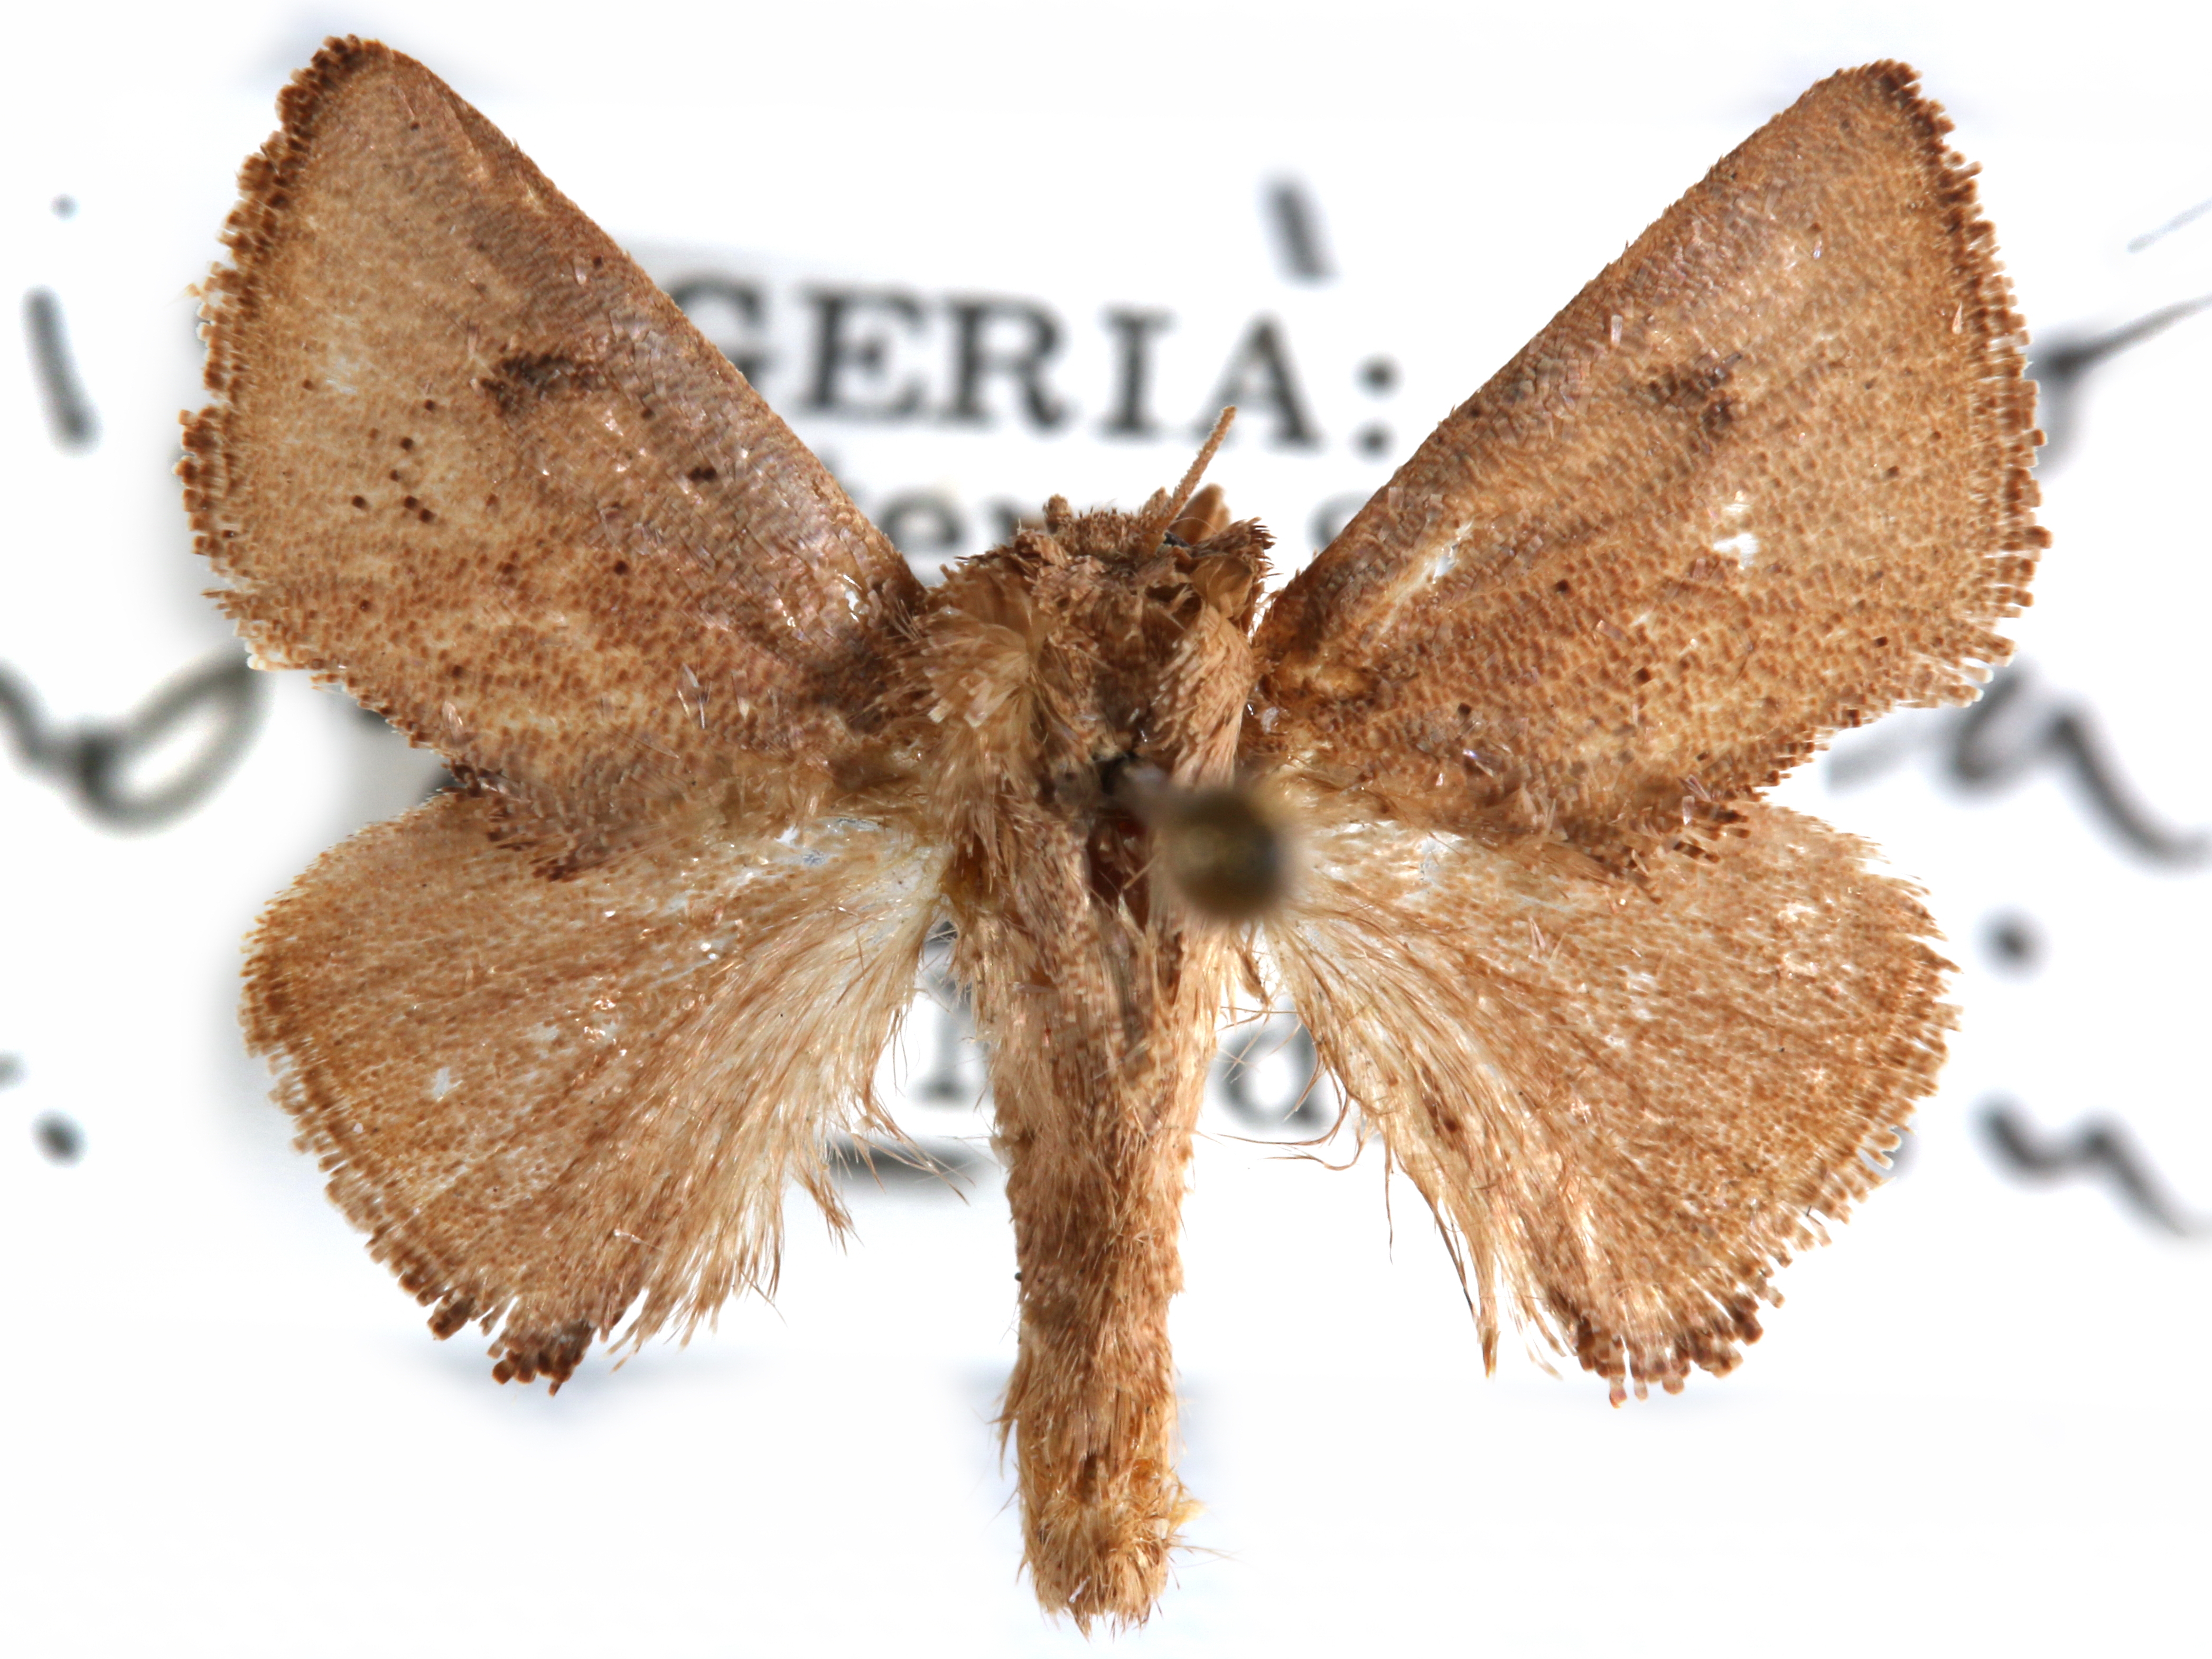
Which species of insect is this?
Uniserrata holobrunnea
